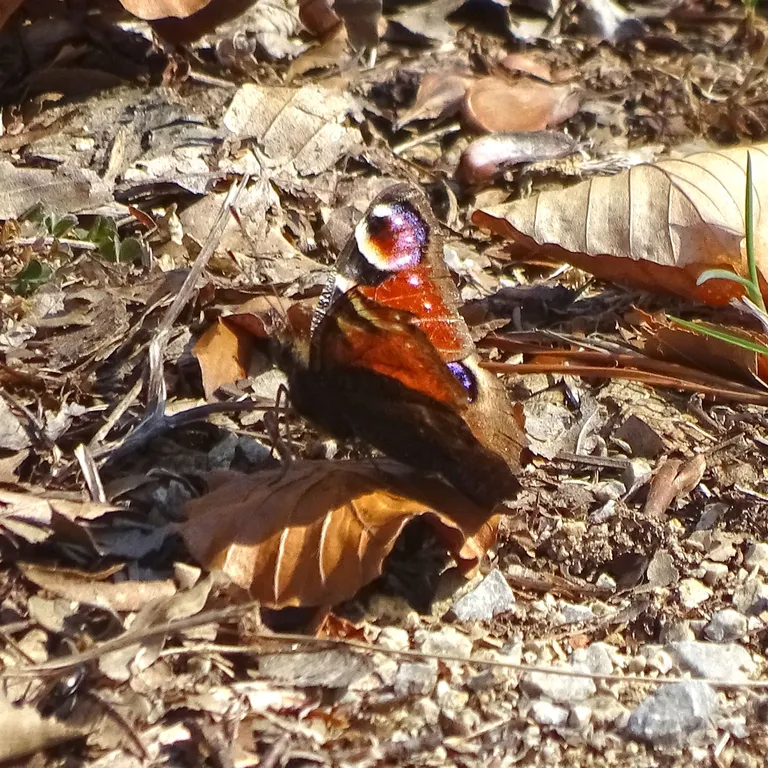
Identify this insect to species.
Aglais io
